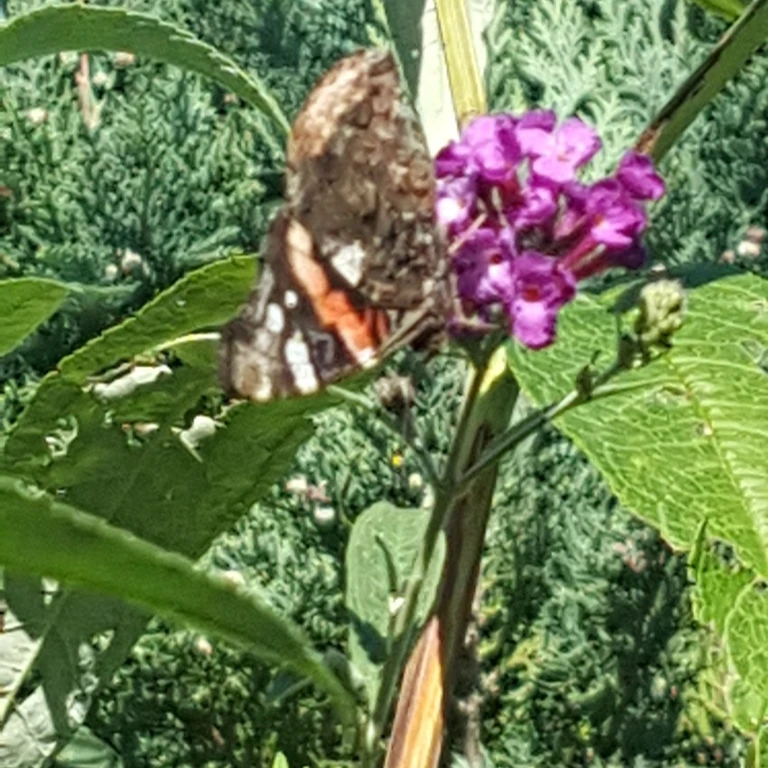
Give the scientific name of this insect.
Vanessa atalanta
